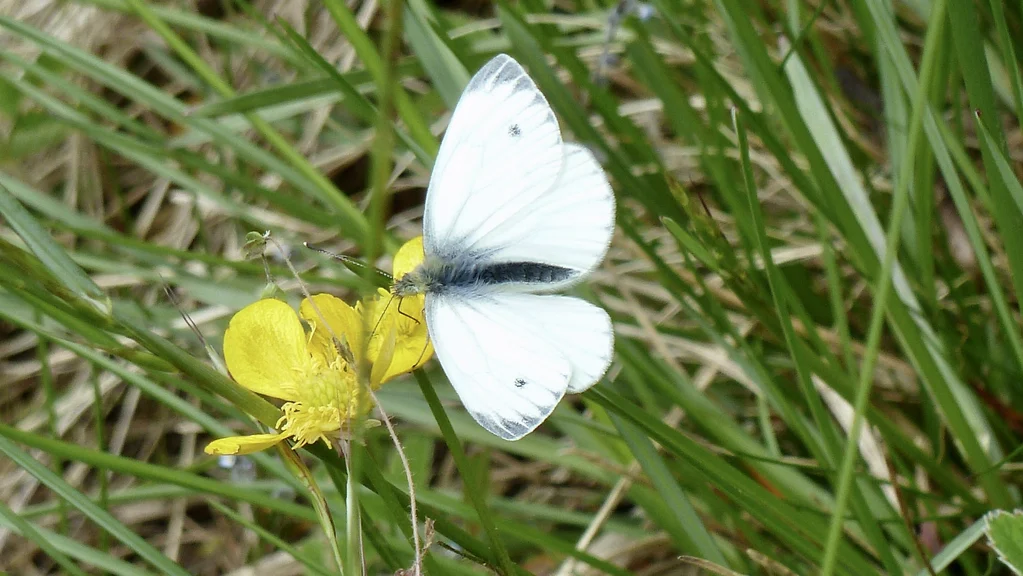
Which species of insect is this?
Pieris napi
